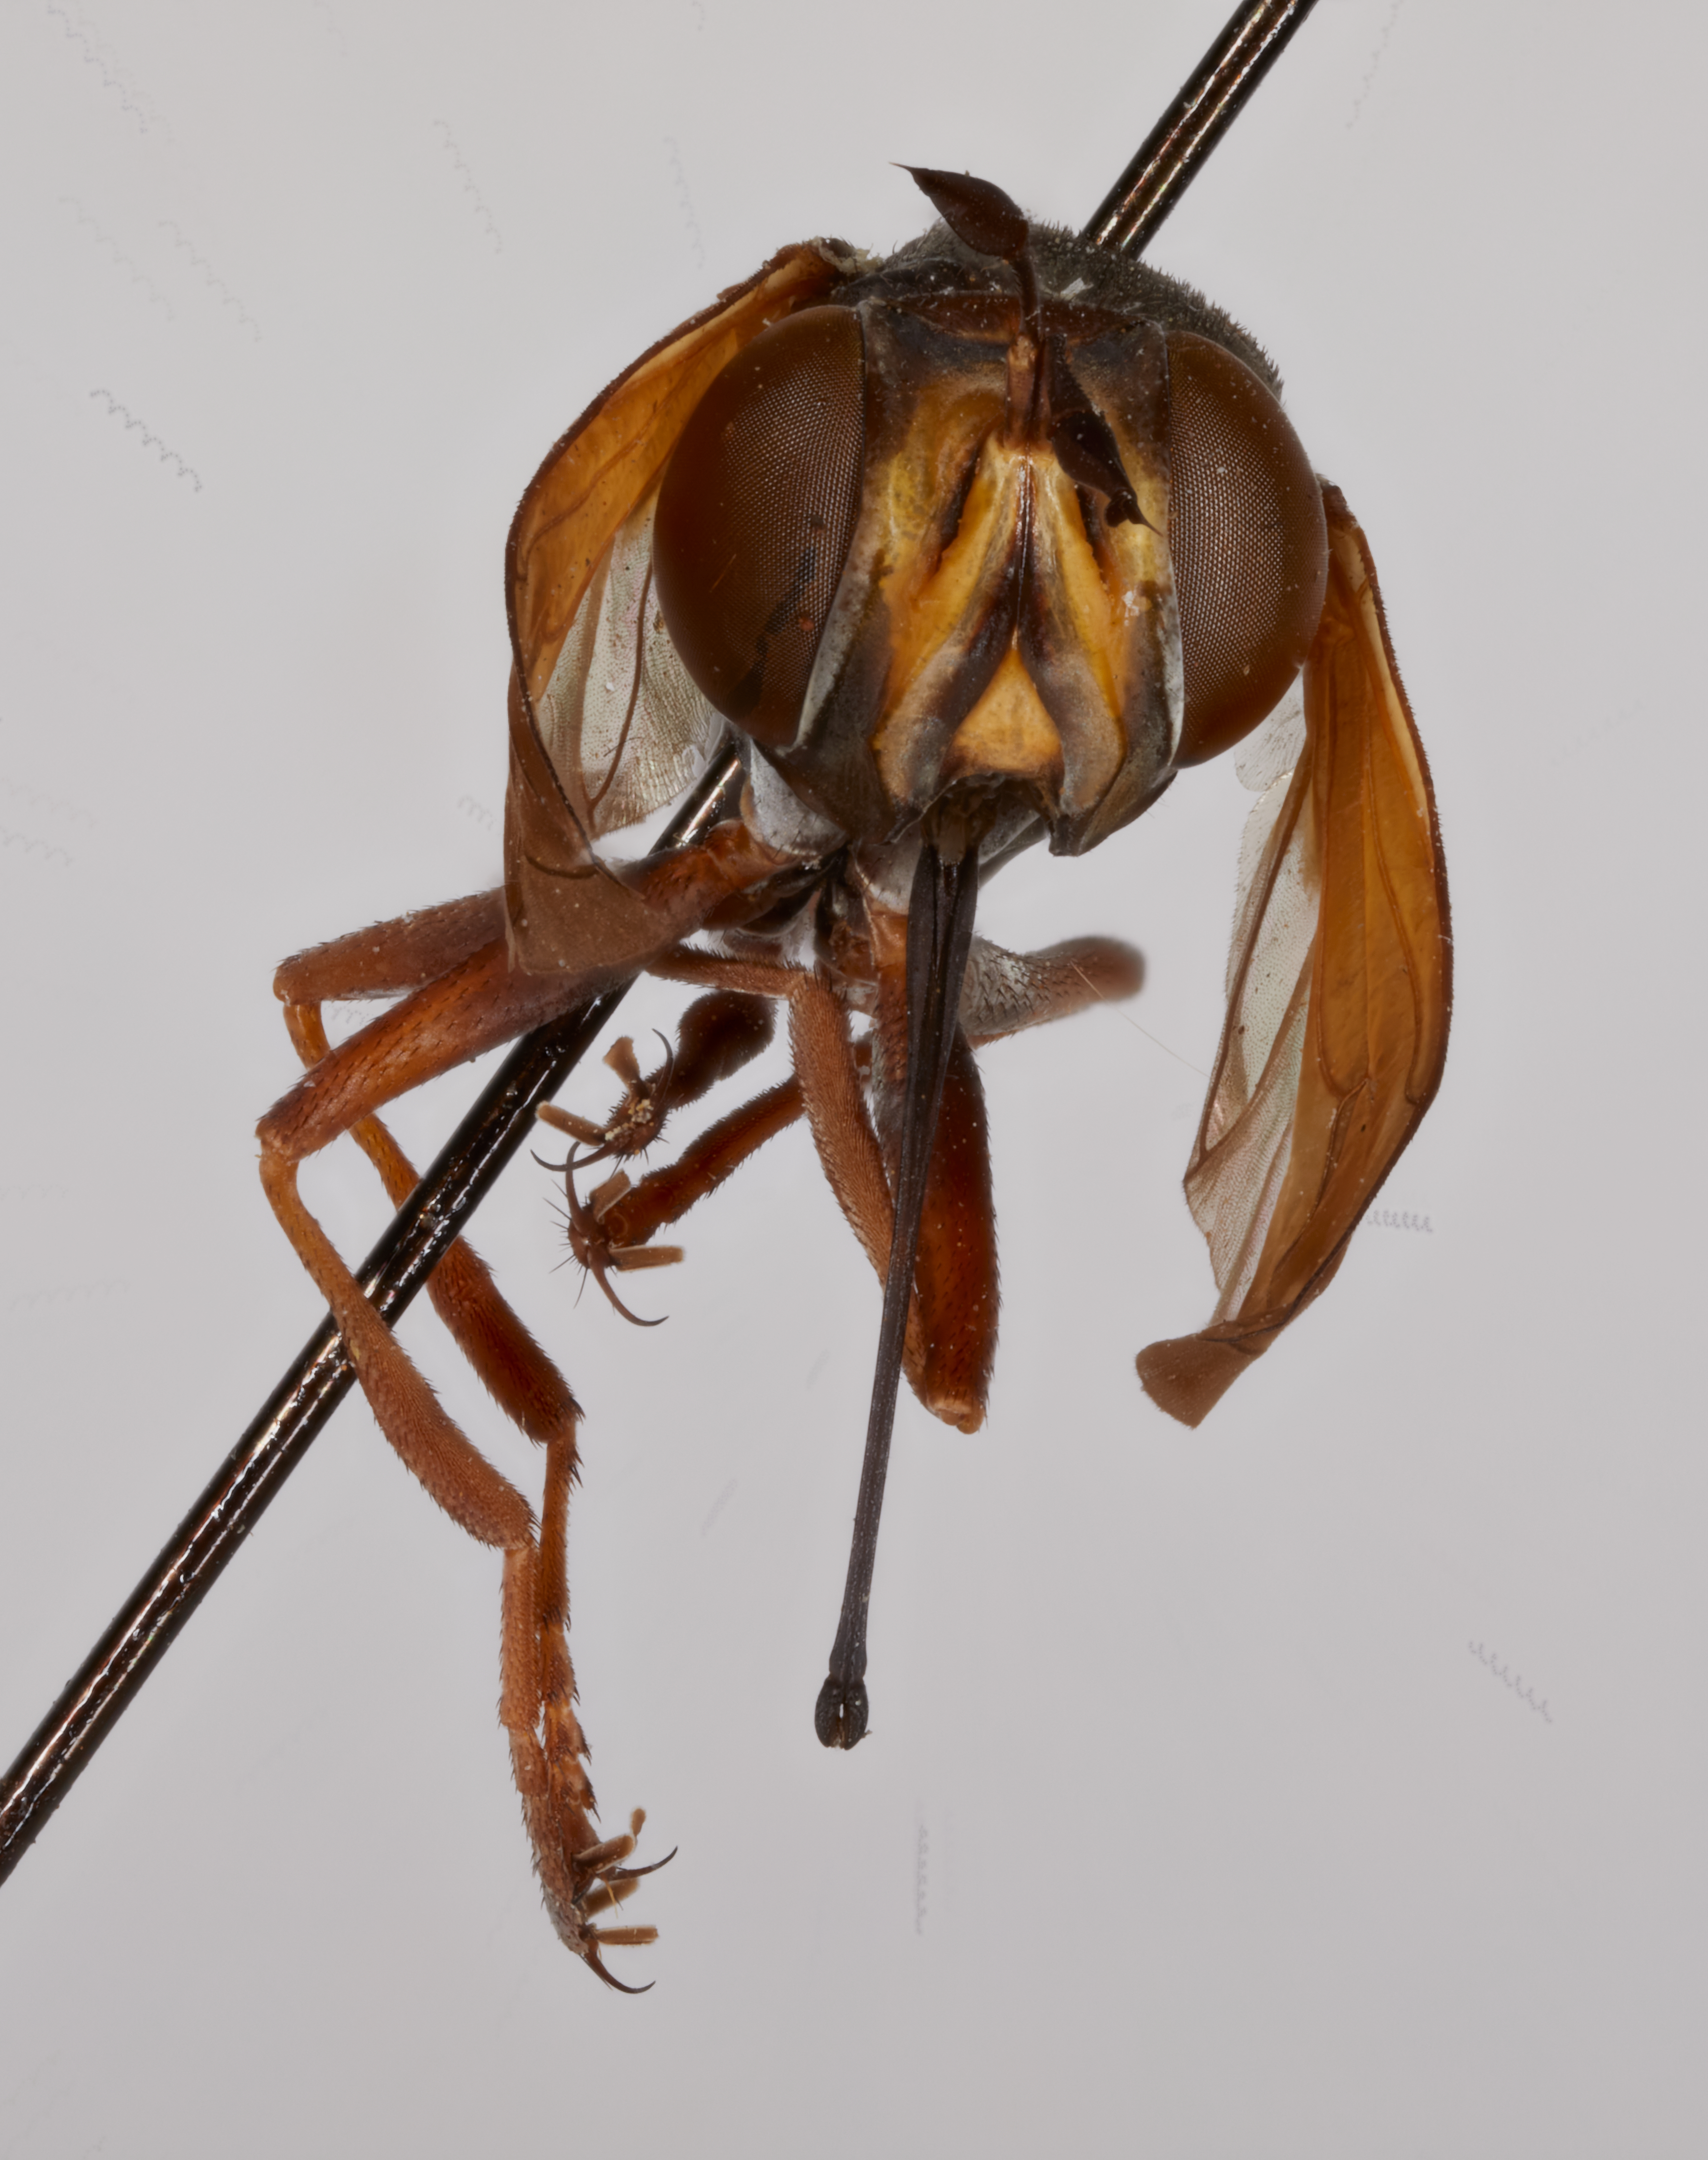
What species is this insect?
Physocephala nervosa
